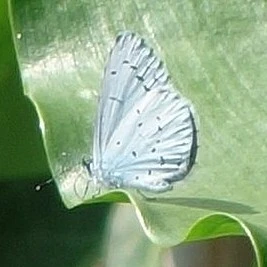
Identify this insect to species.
Celastrina argiolus
